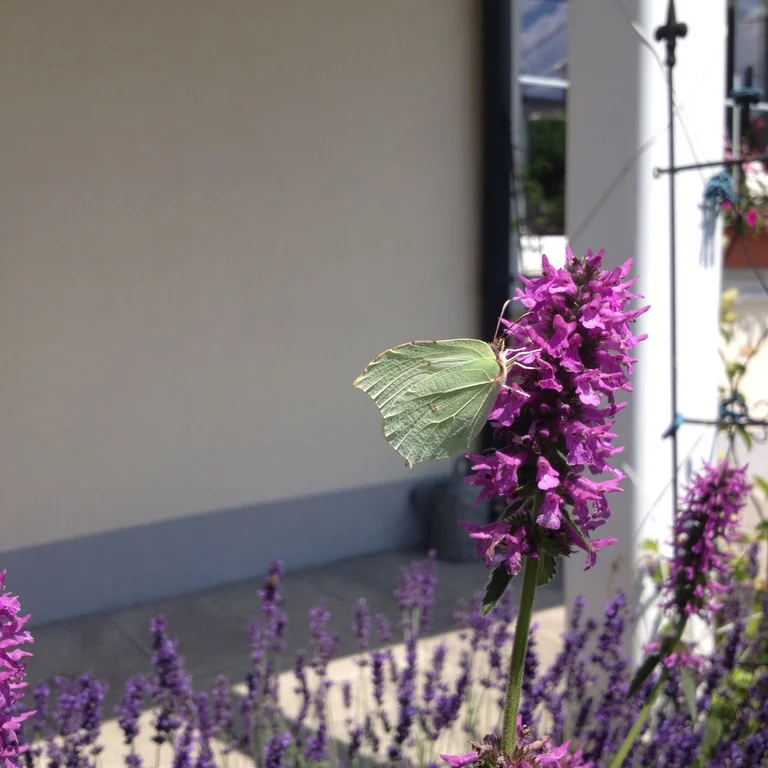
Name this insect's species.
Gonepteryx rhamni
